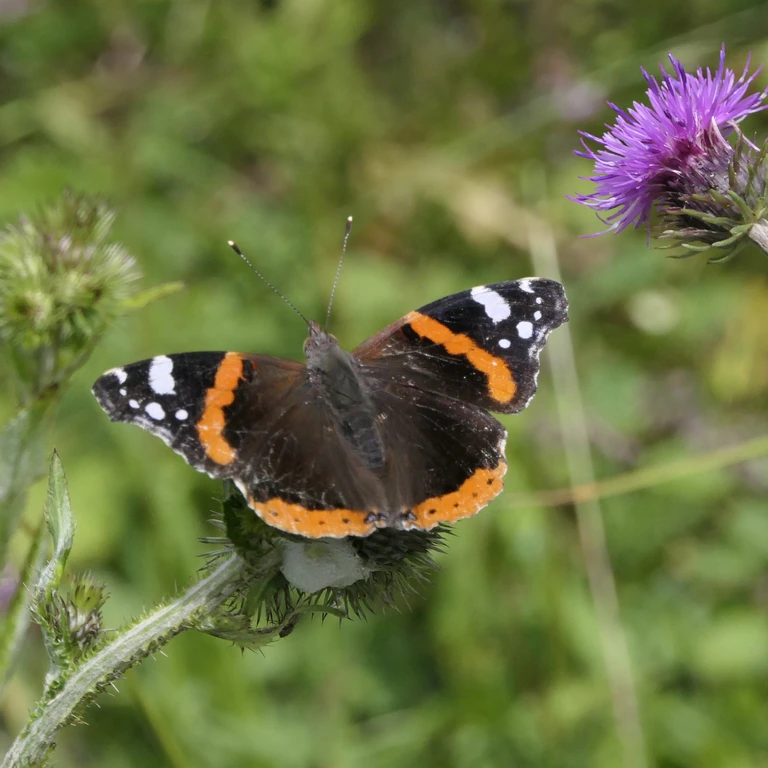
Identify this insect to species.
Vanessa atalanta
